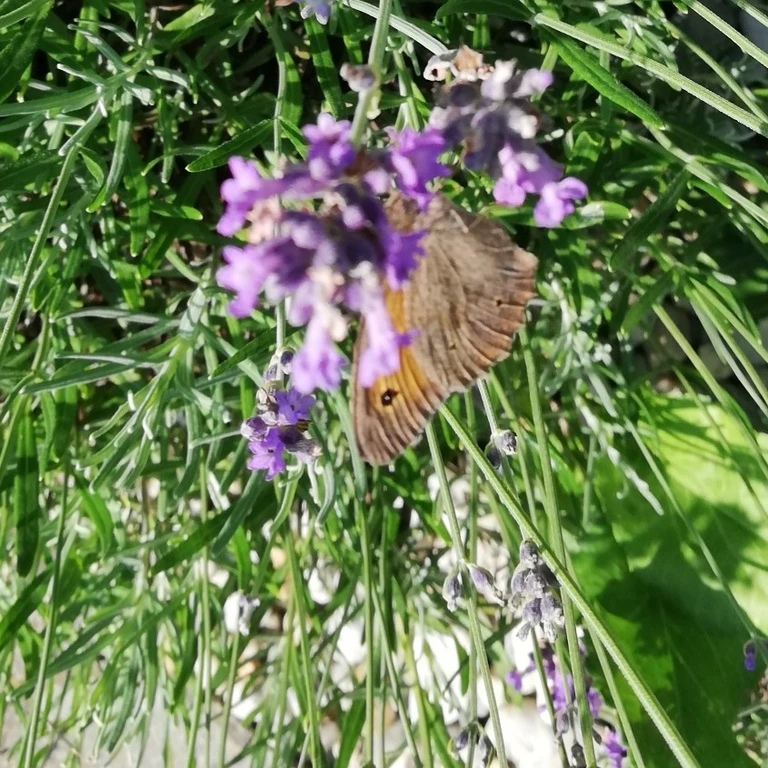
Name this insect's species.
Maniola jurtina
